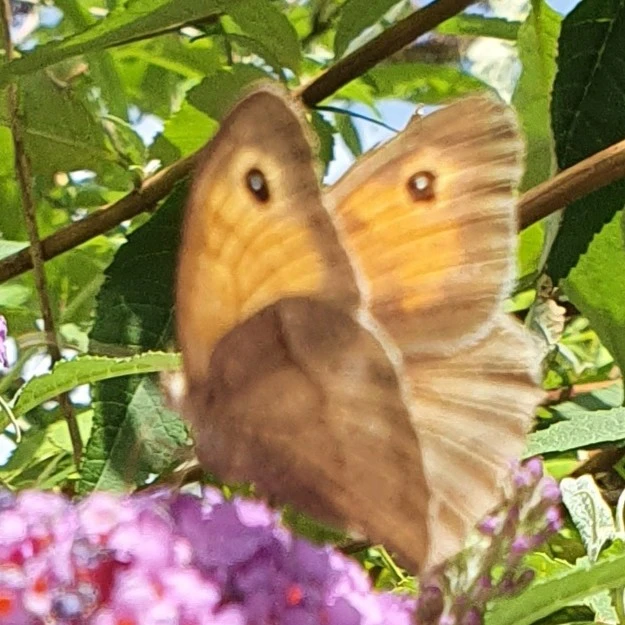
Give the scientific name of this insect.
Maniola jurtina
